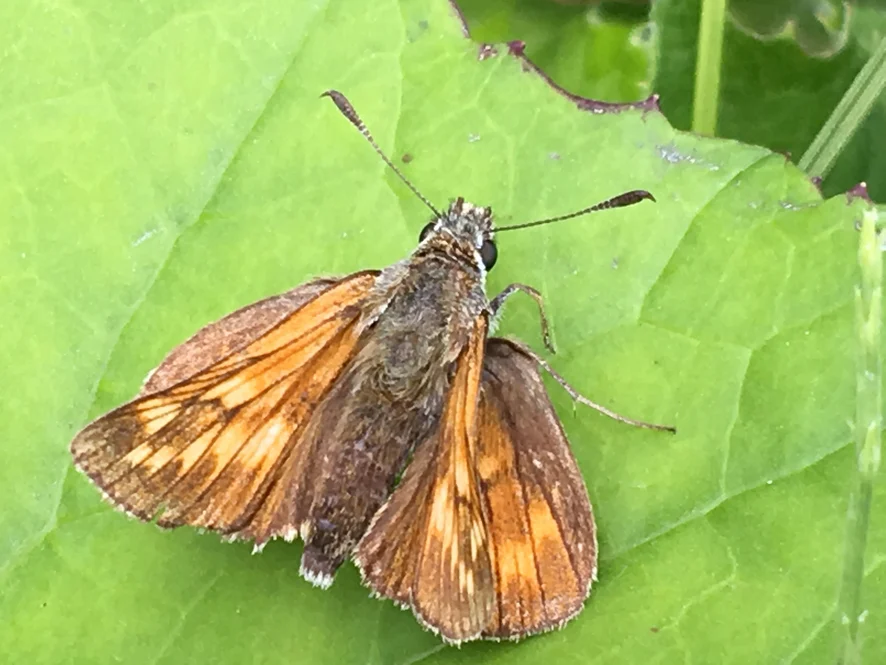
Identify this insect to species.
Ochlodes sylvanus (also Ochlodes venata)
